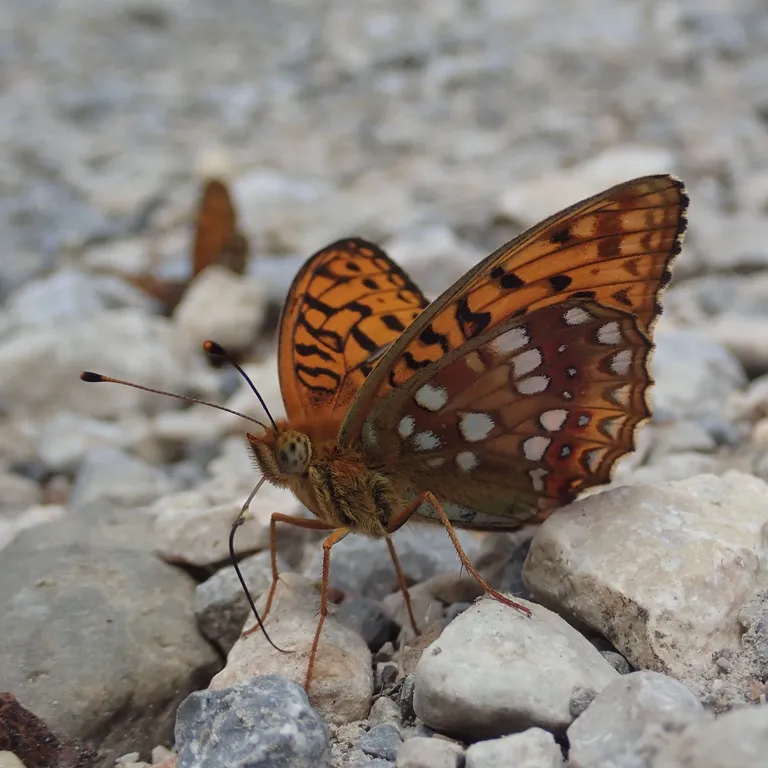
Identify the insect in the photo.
Fabriciana adippe
